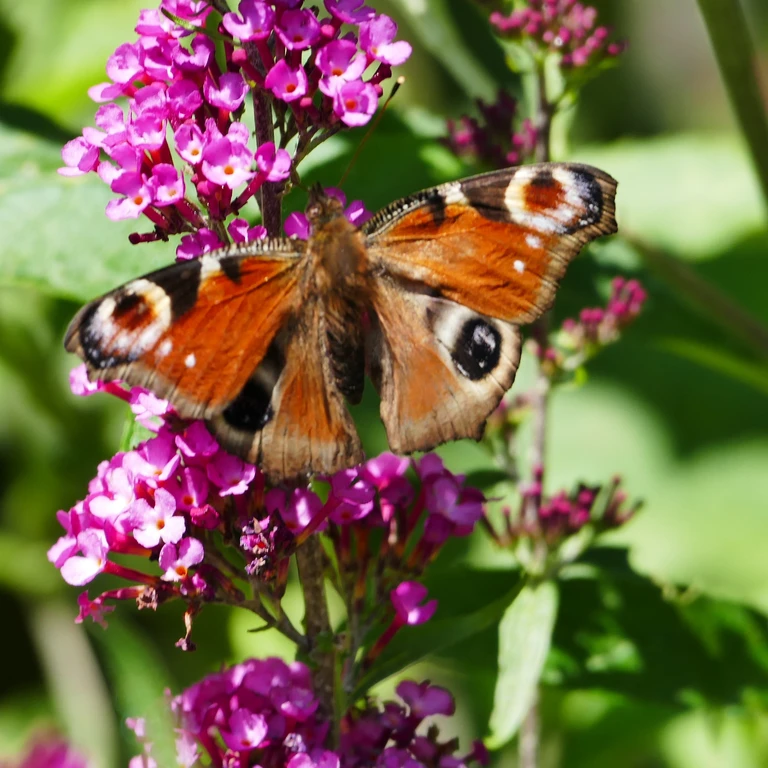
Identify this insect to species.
Aglais io
